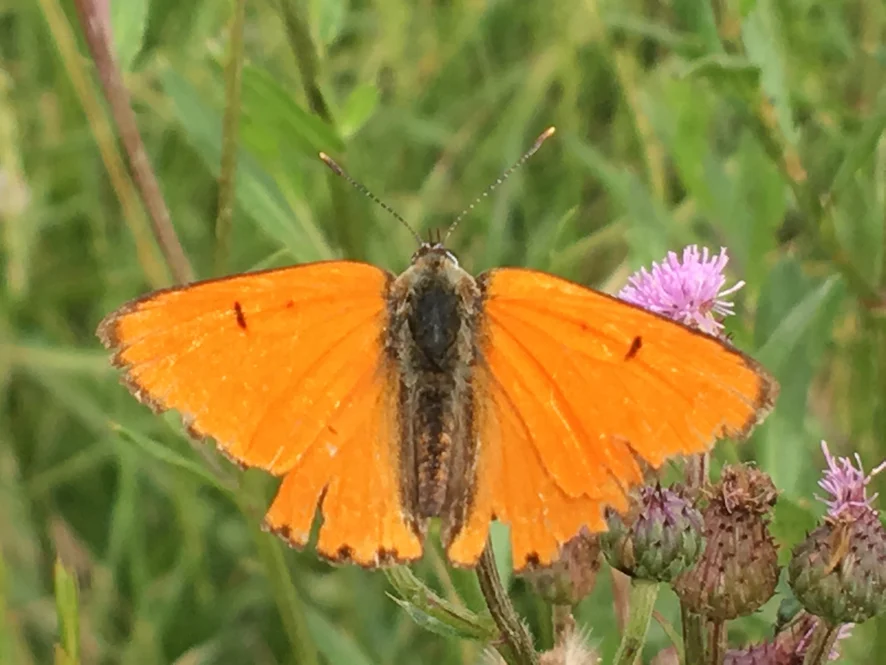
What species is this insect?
Lycaena dispar
